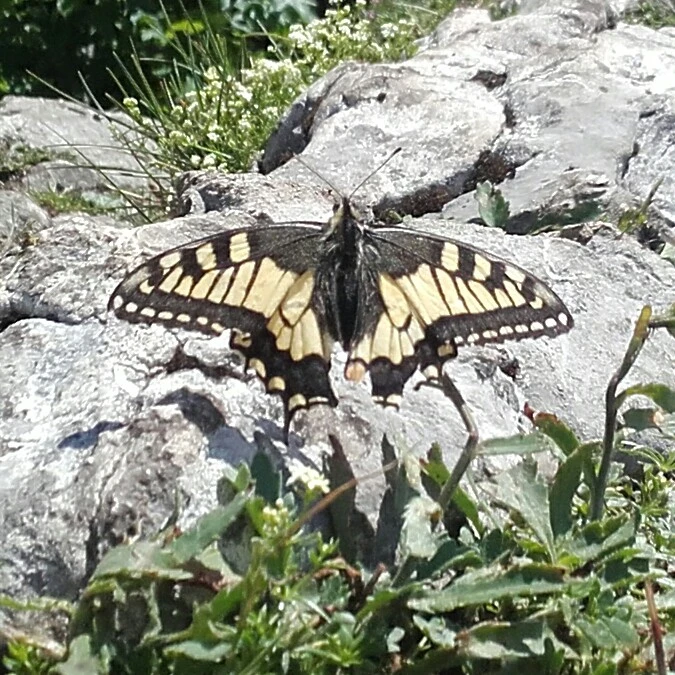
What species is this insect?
Papilio machaon
